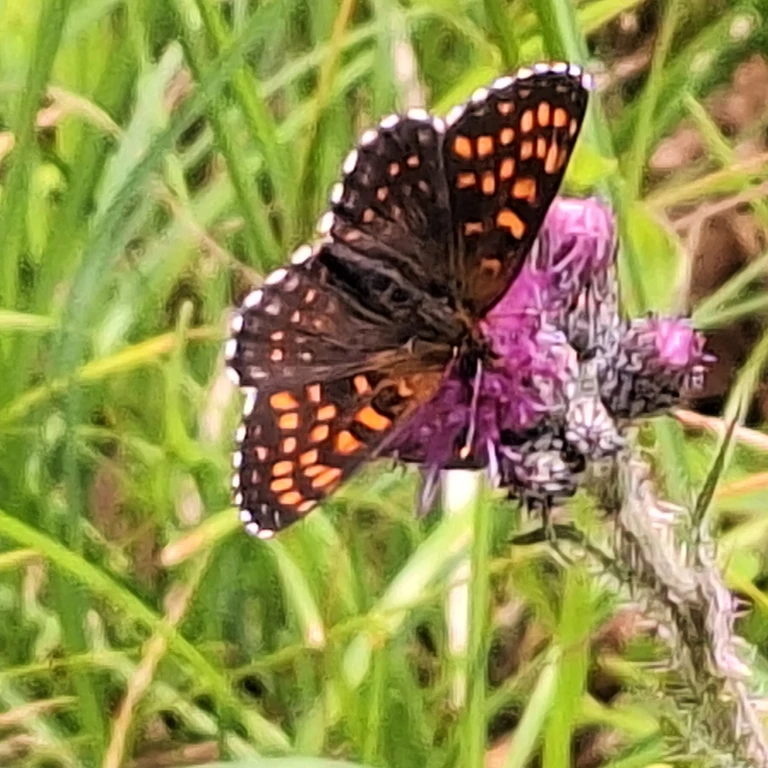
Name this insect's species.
Melitaea diamina
